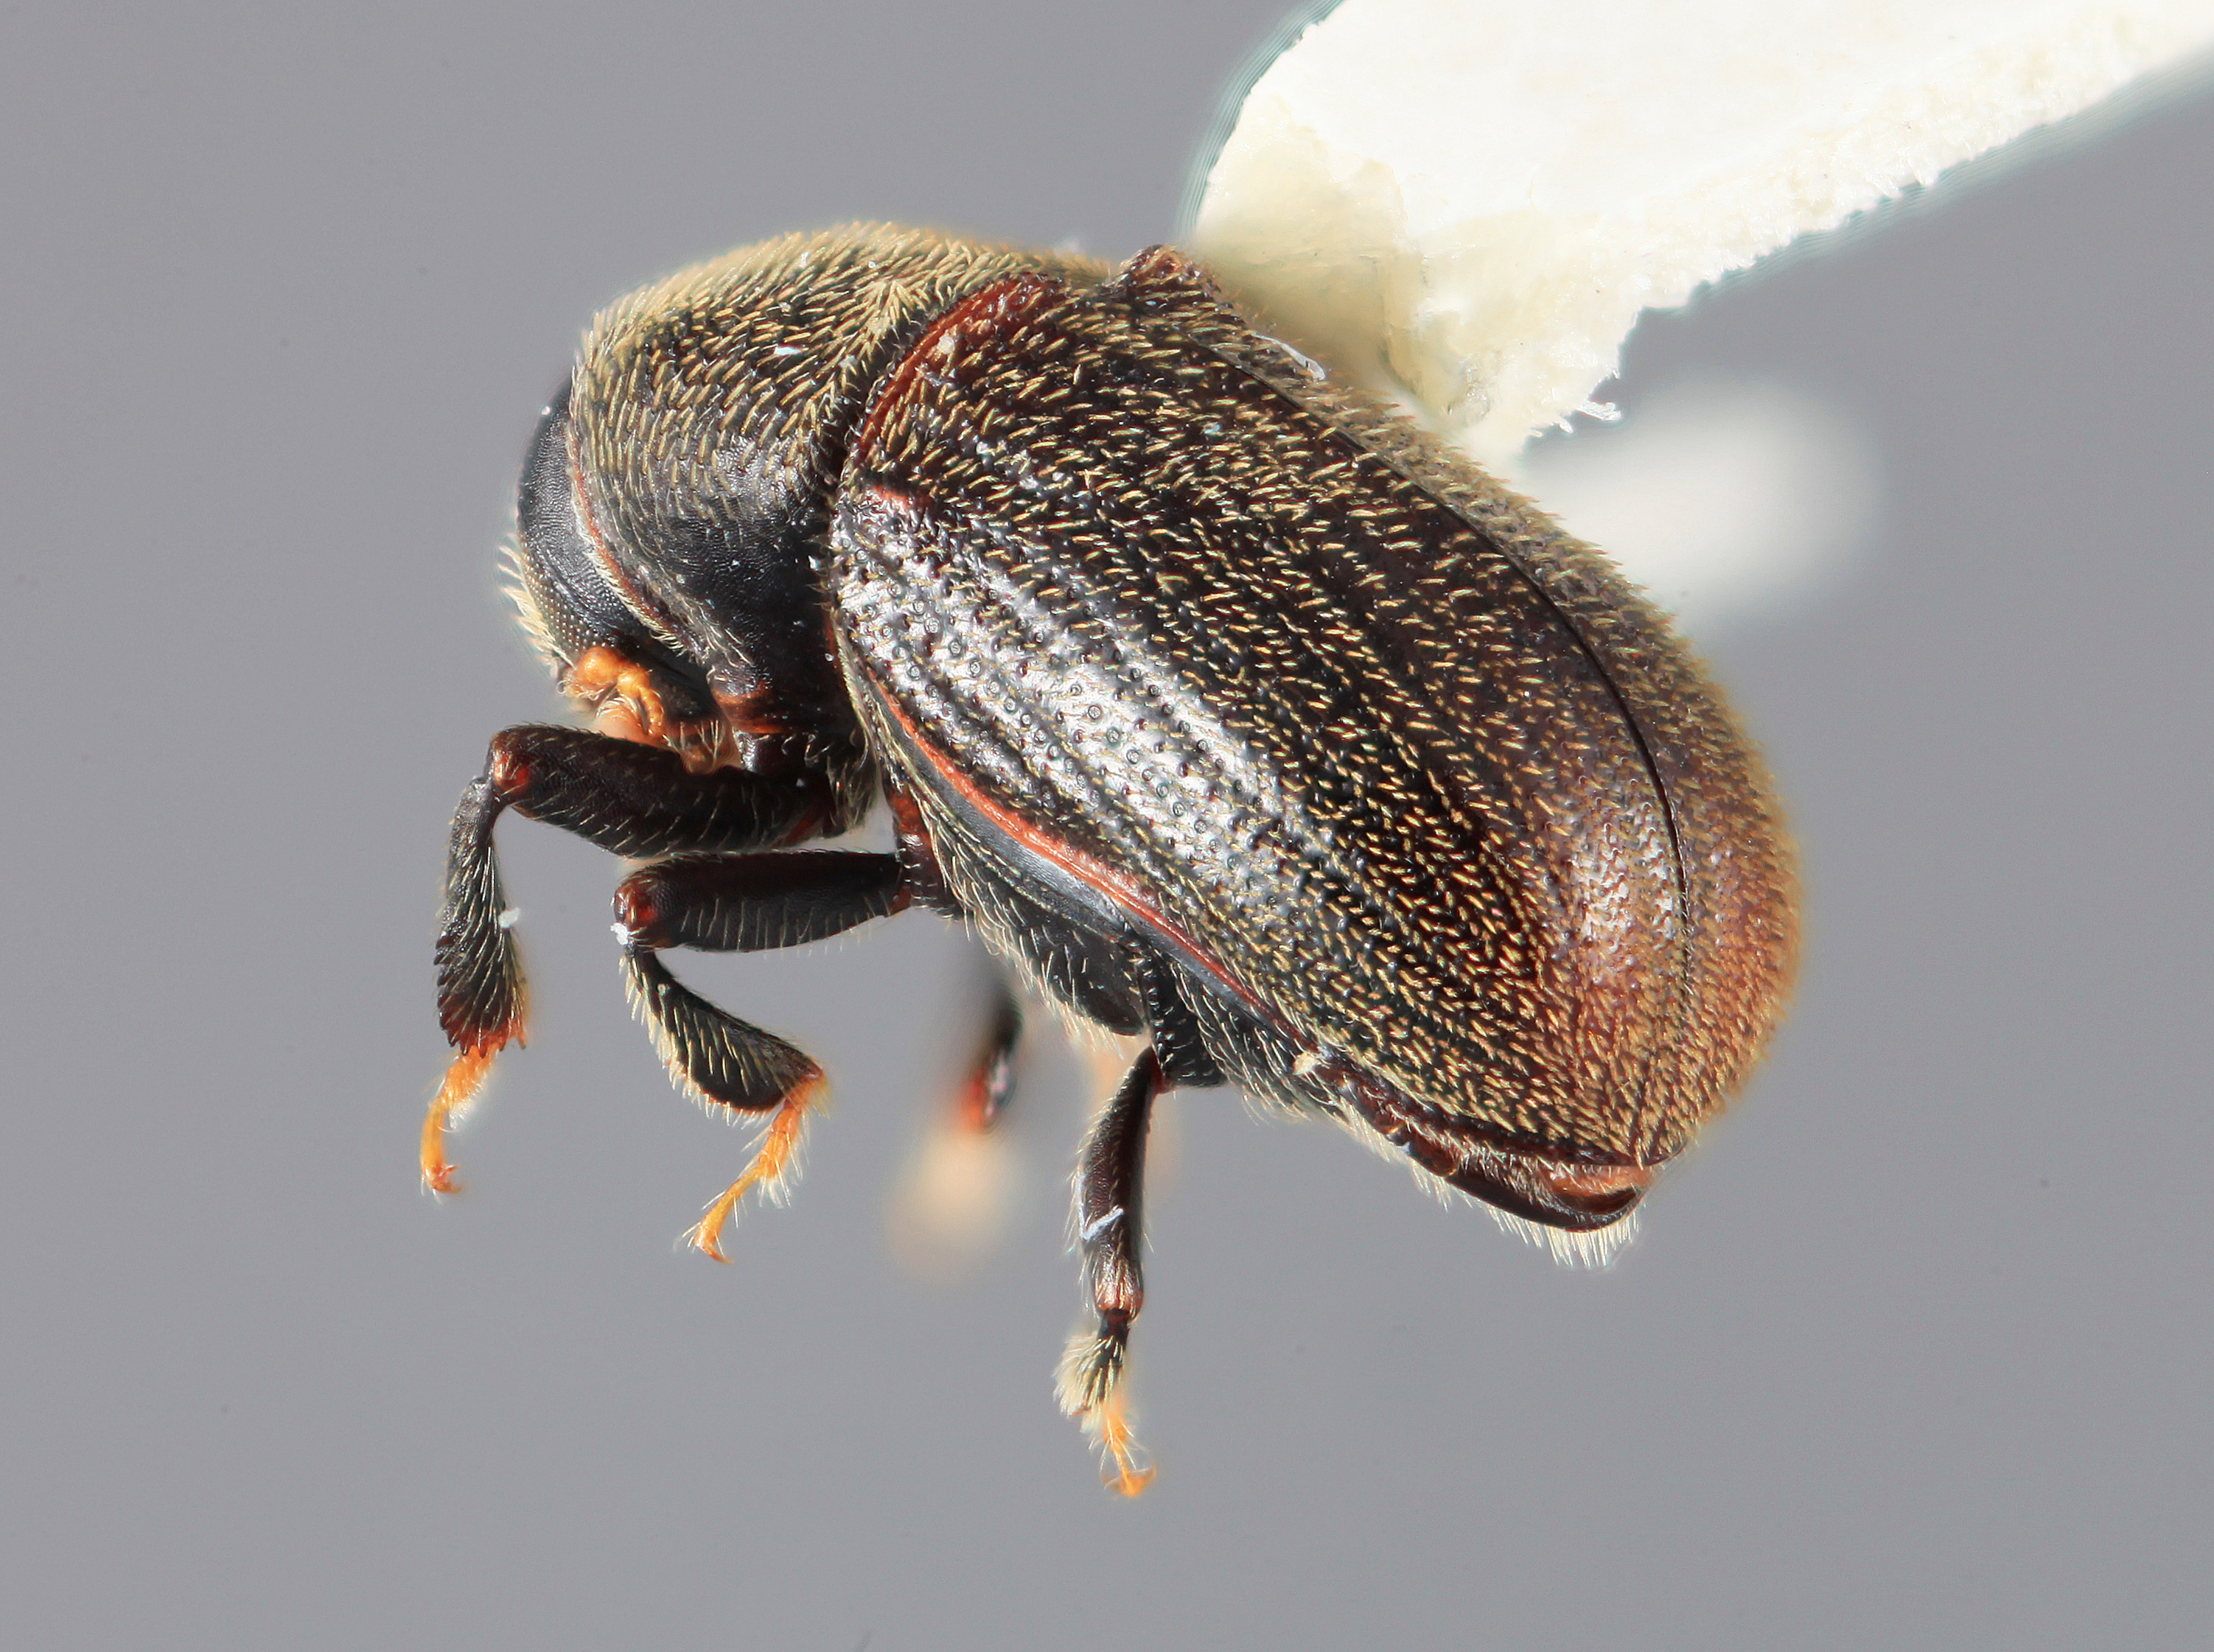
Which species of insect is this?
Chramesus gracilis
